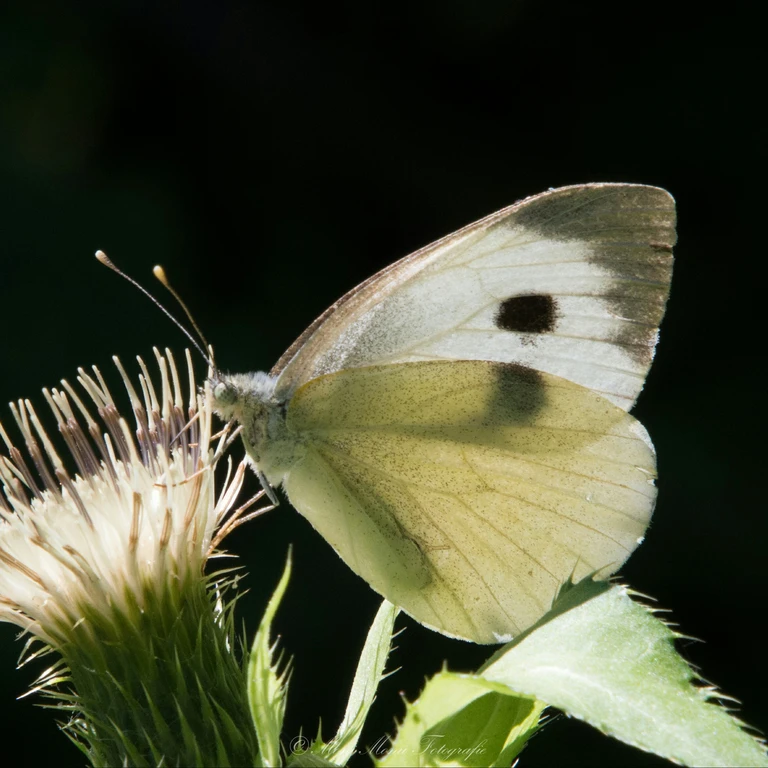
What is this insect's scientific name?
Pieris brassicae
